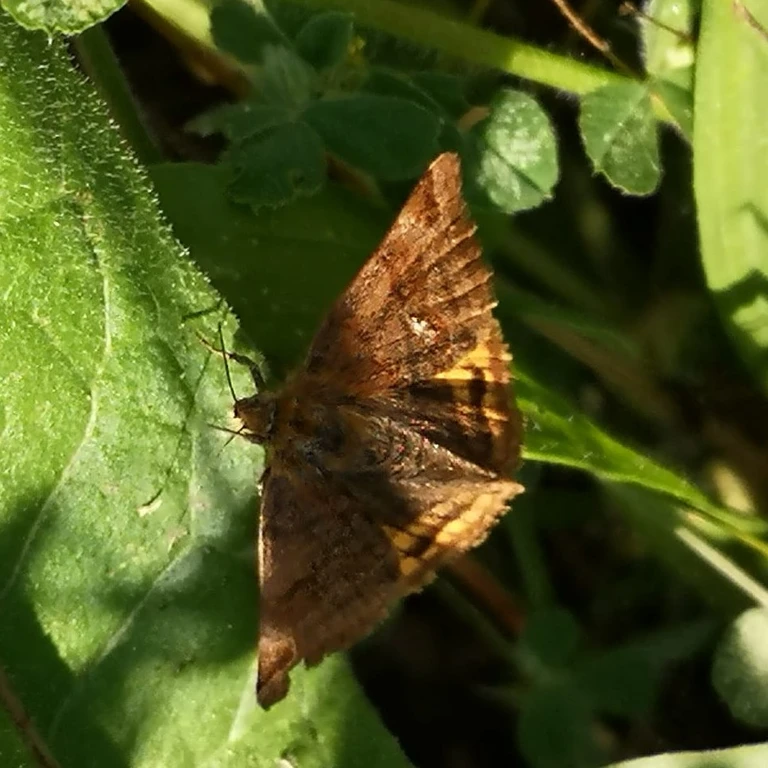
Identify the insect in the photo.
Euclidia glyphica
